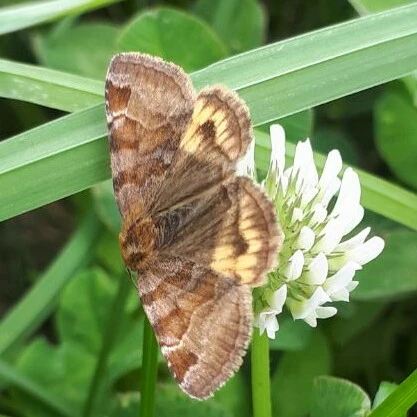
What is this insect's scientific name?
Euclidia glyphica
